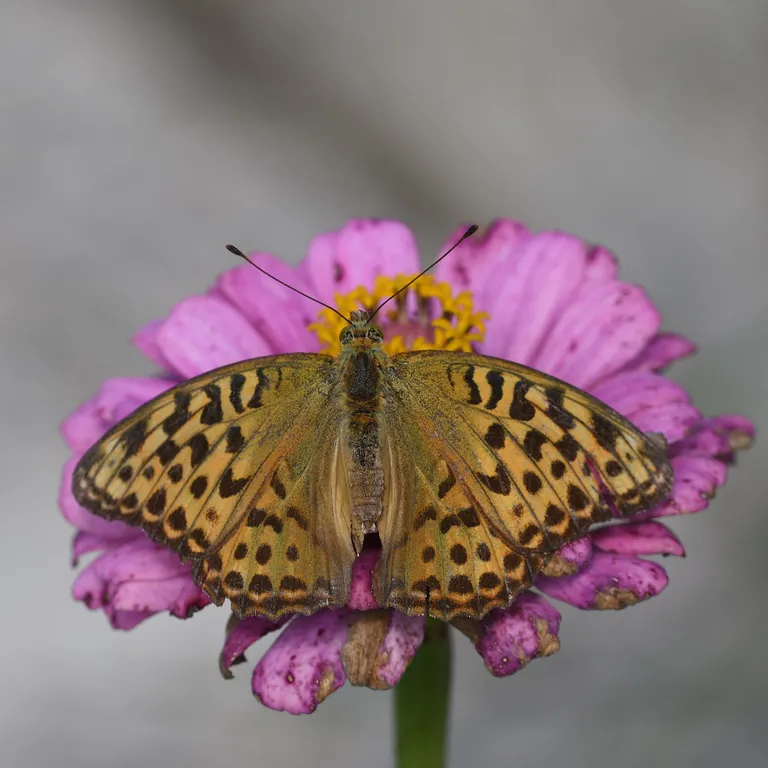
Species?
Argynnis paphia
